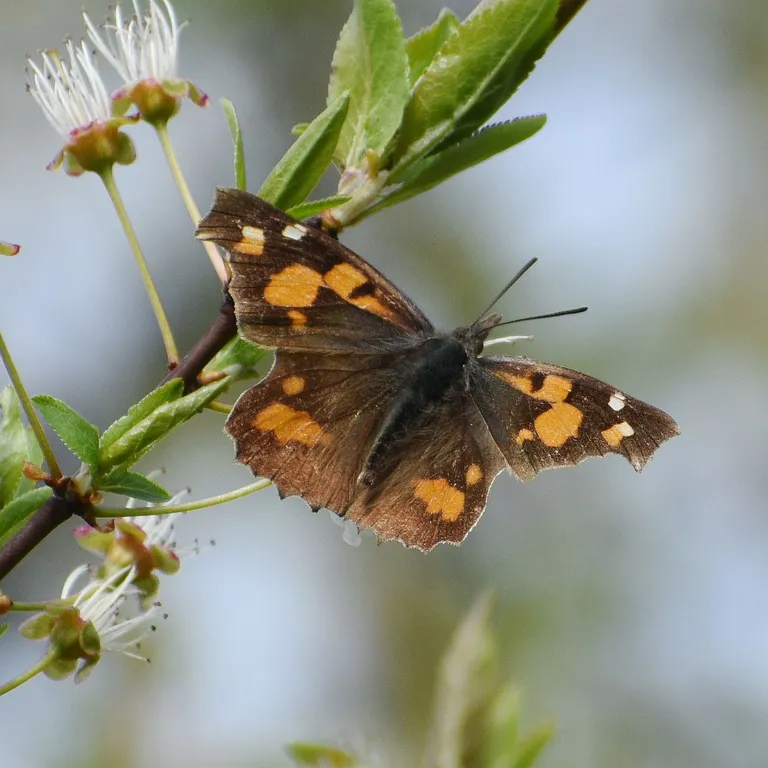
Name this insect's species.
Libythea celtis
